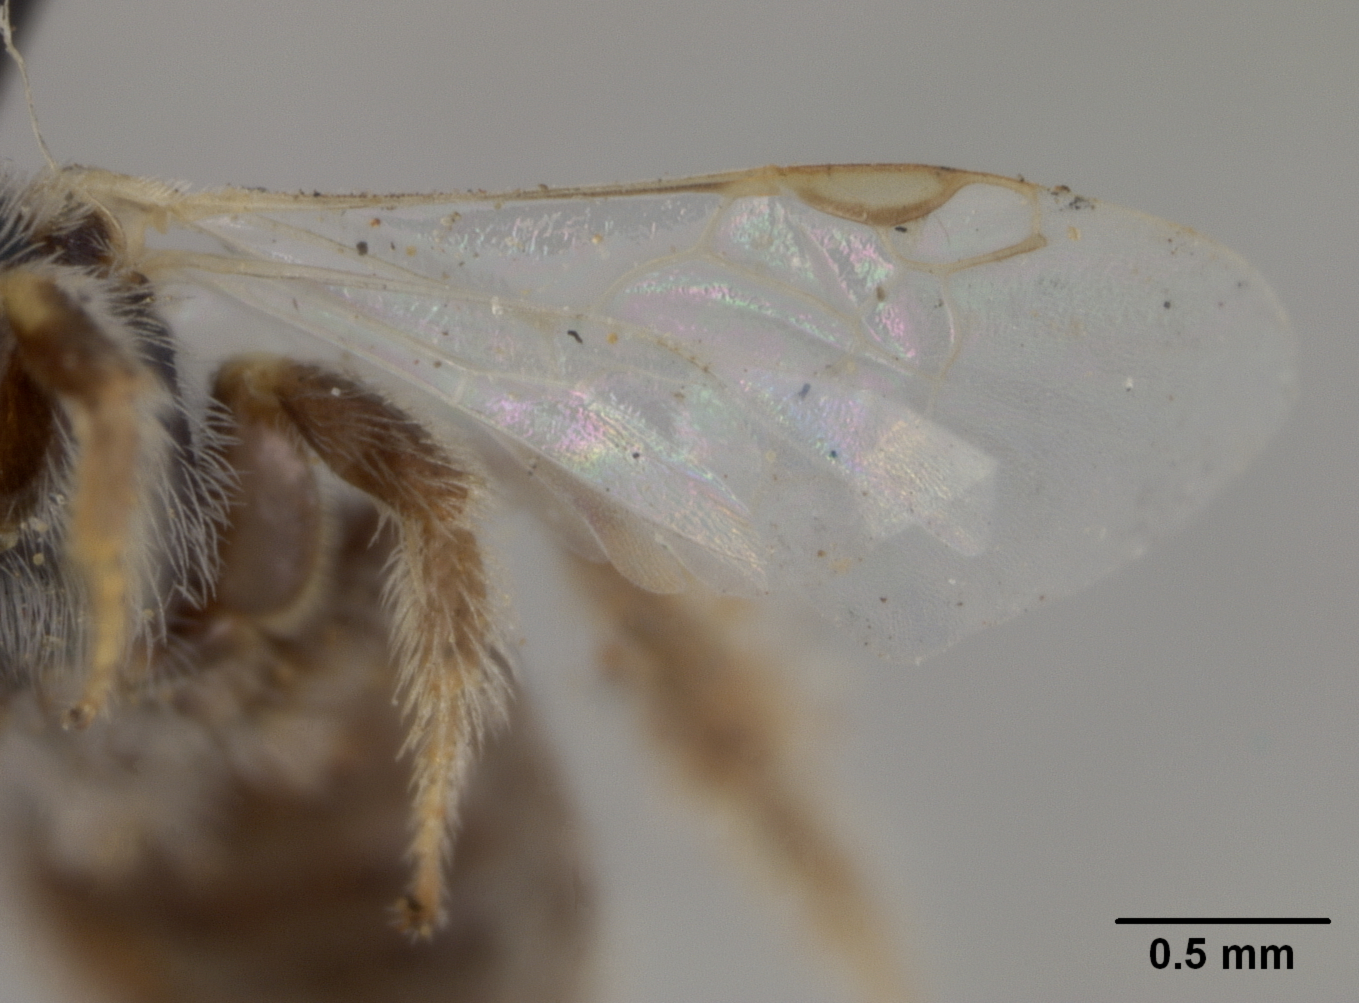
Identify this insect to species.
Perdita graenicheri
